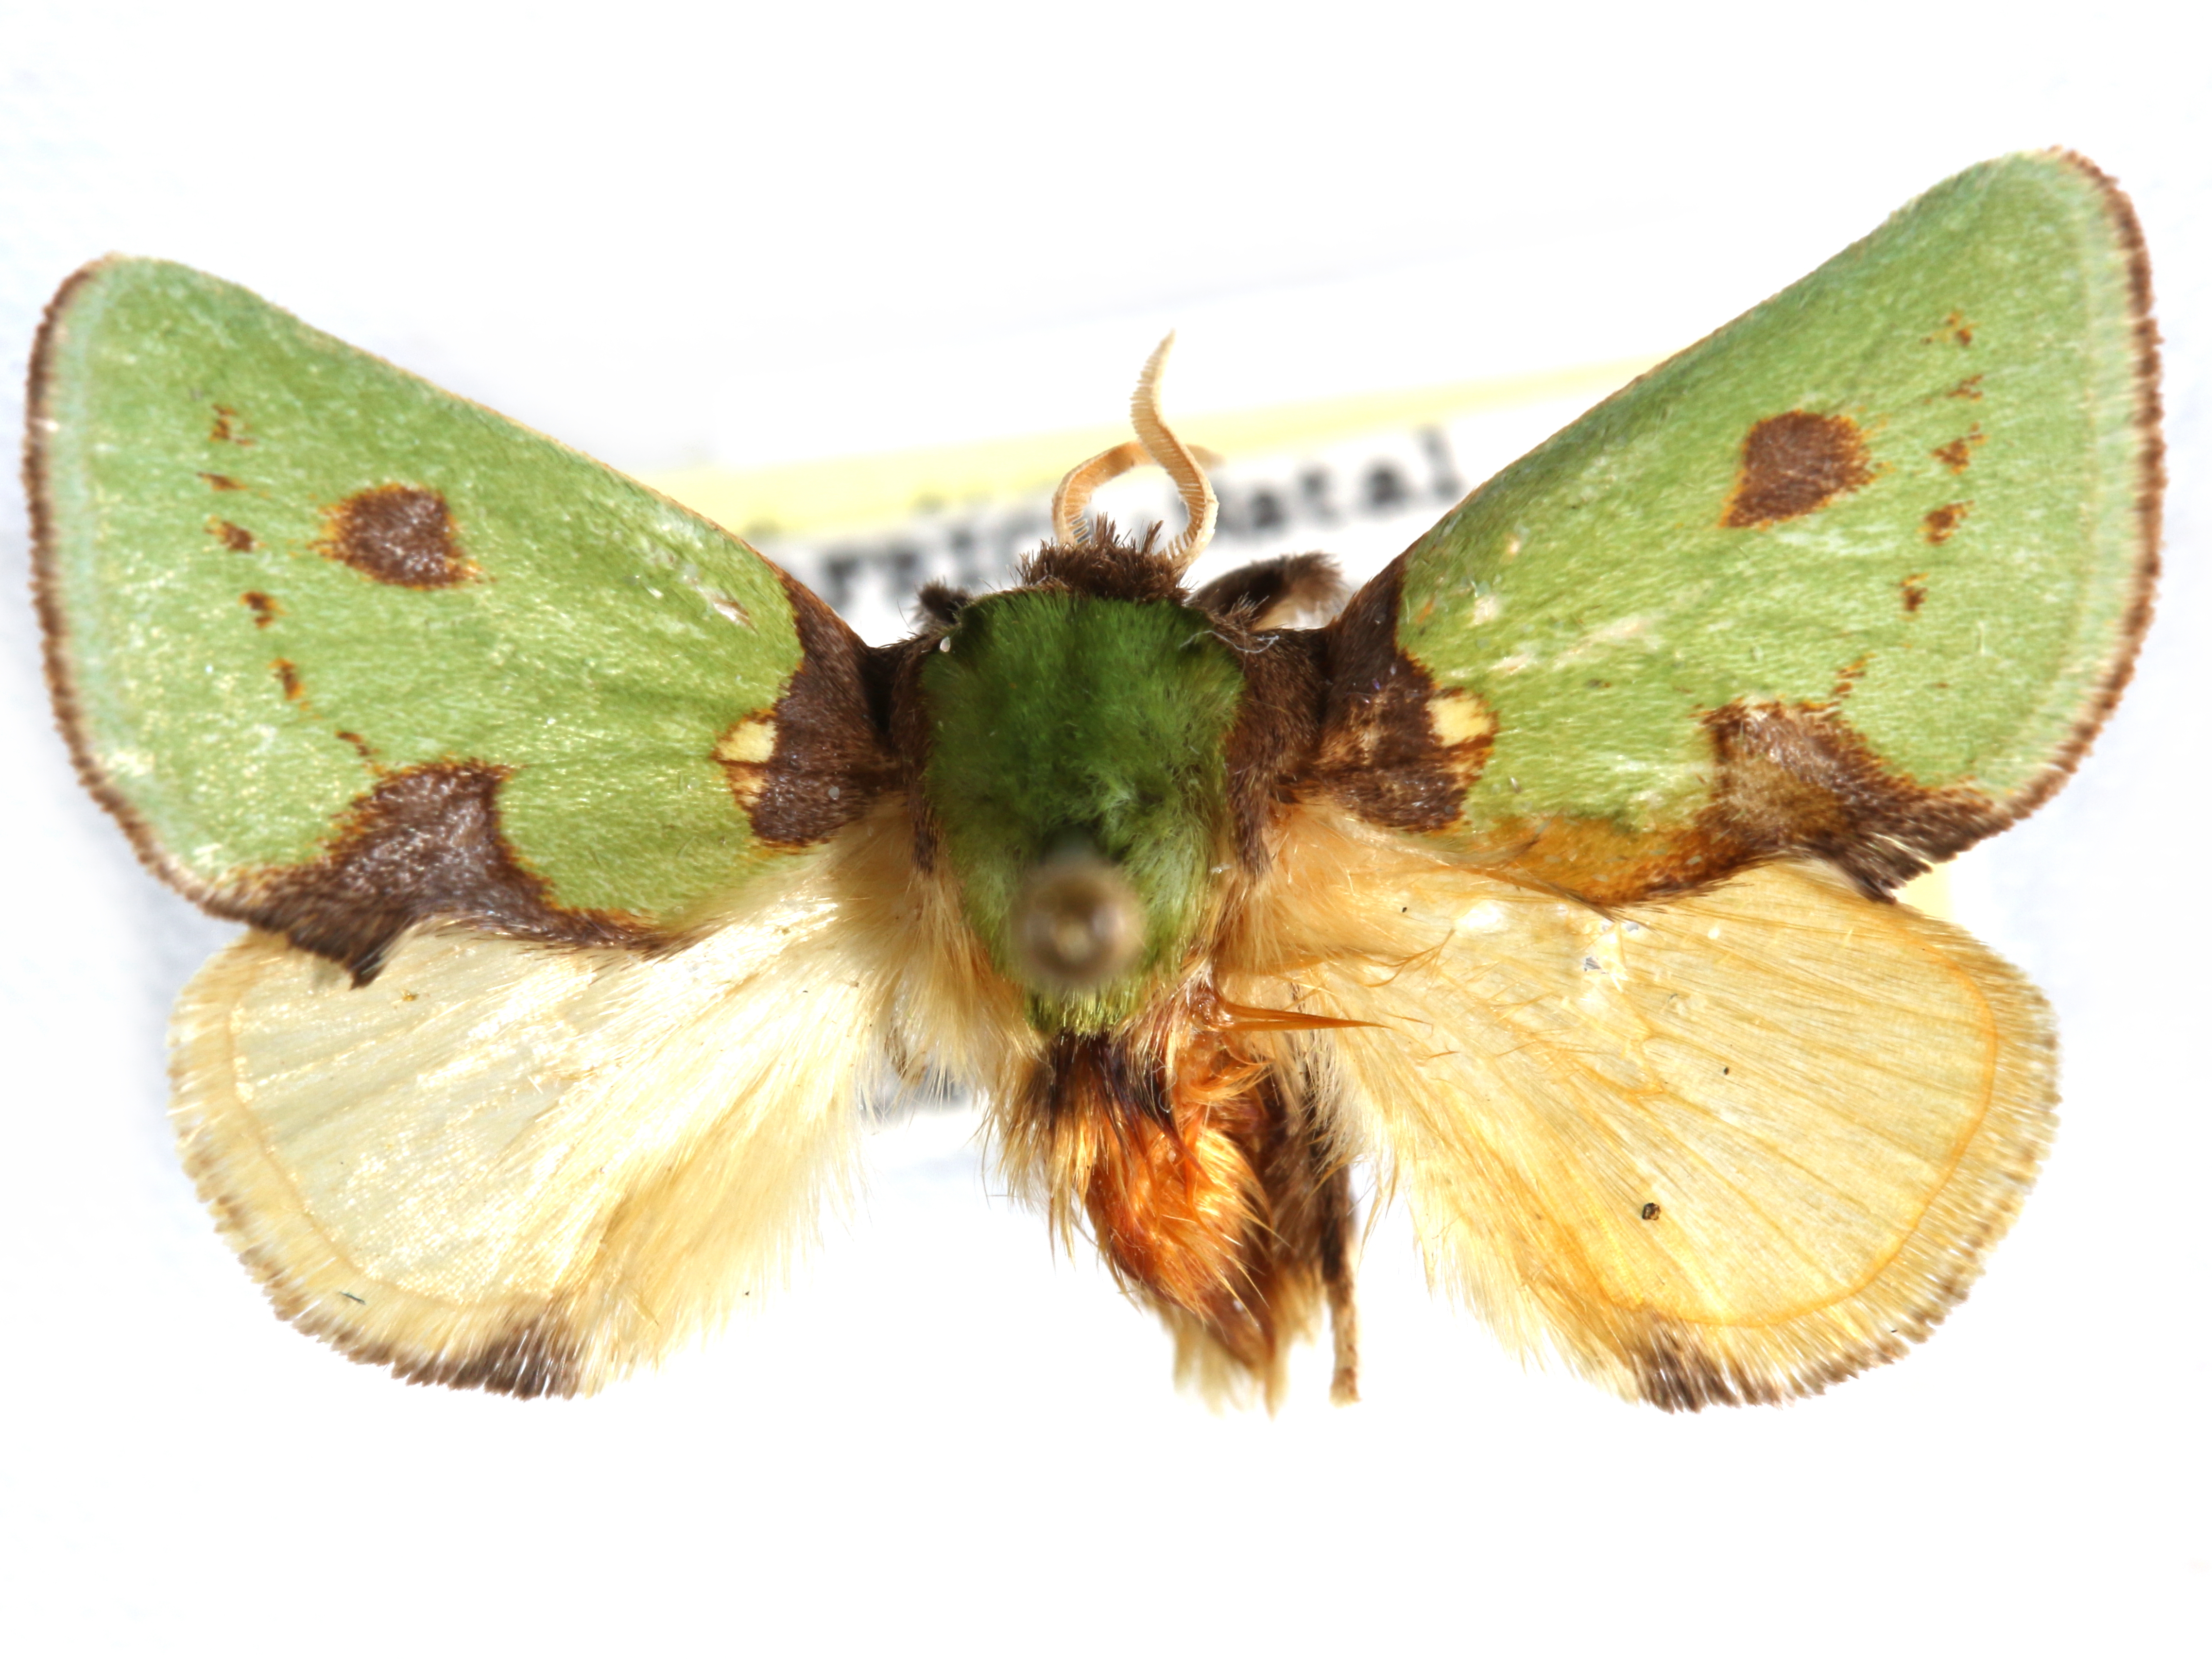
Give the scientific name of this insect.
Taeda gemmans
